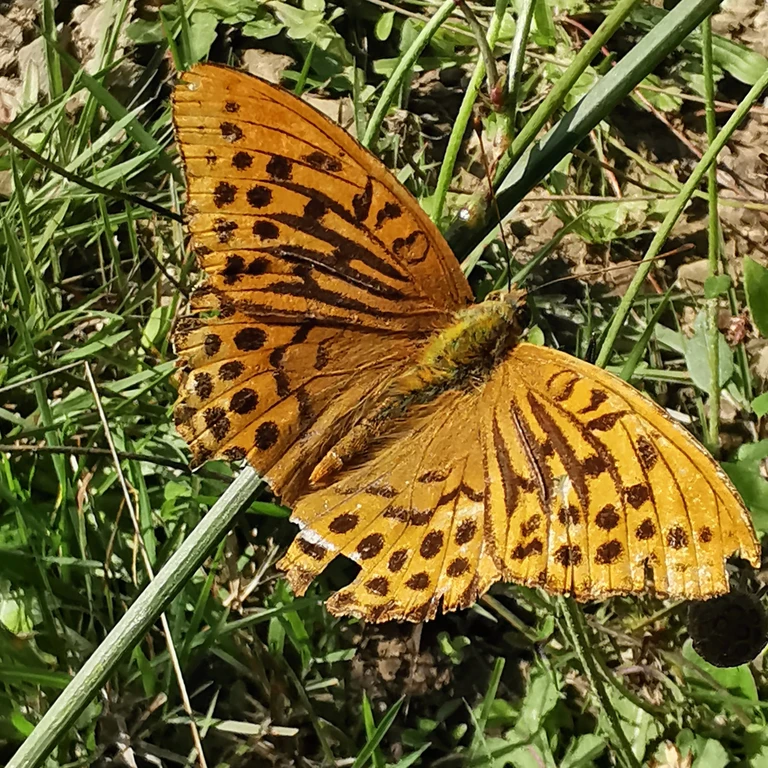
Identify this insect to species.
Argynnis paphia
